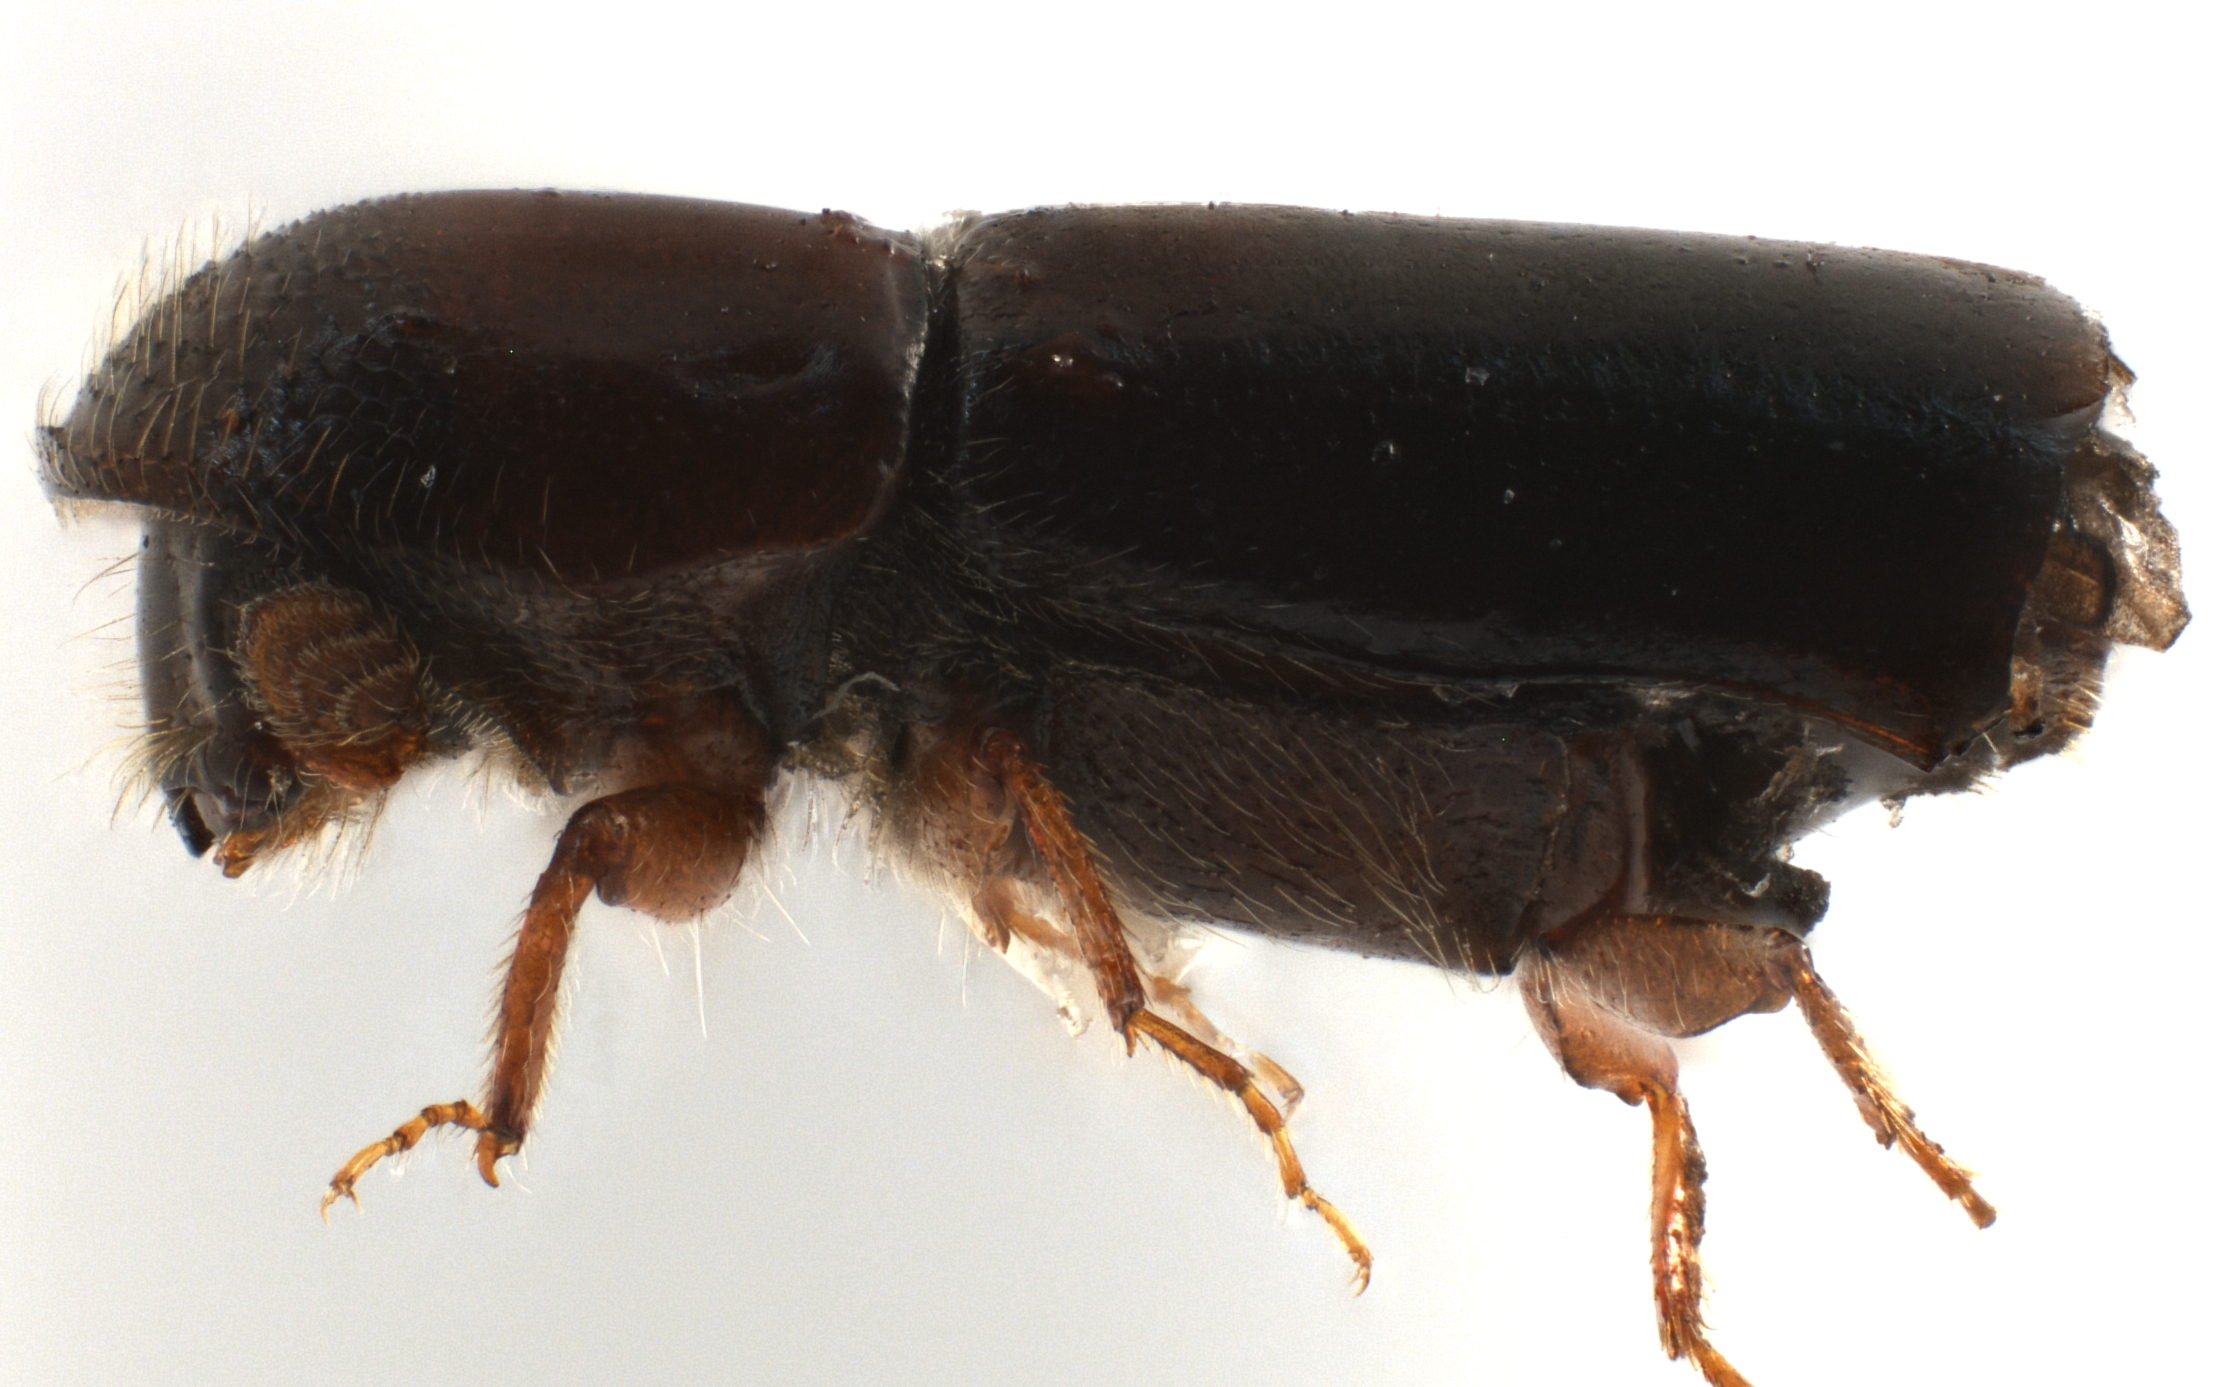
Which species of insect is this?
Gnathotrupes nectandrae
